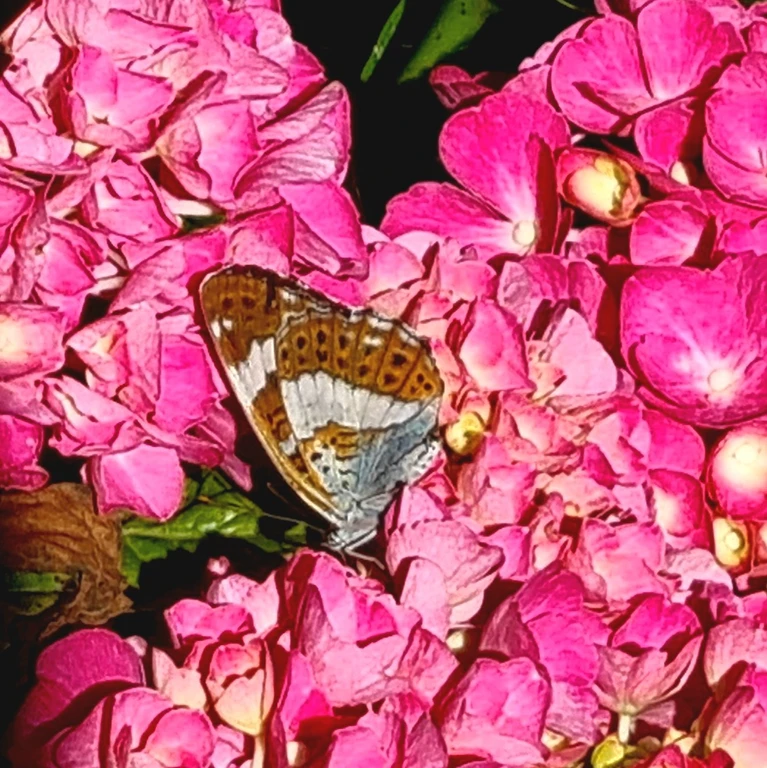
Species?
Limenitis camilla (also Ladoga camilla)
